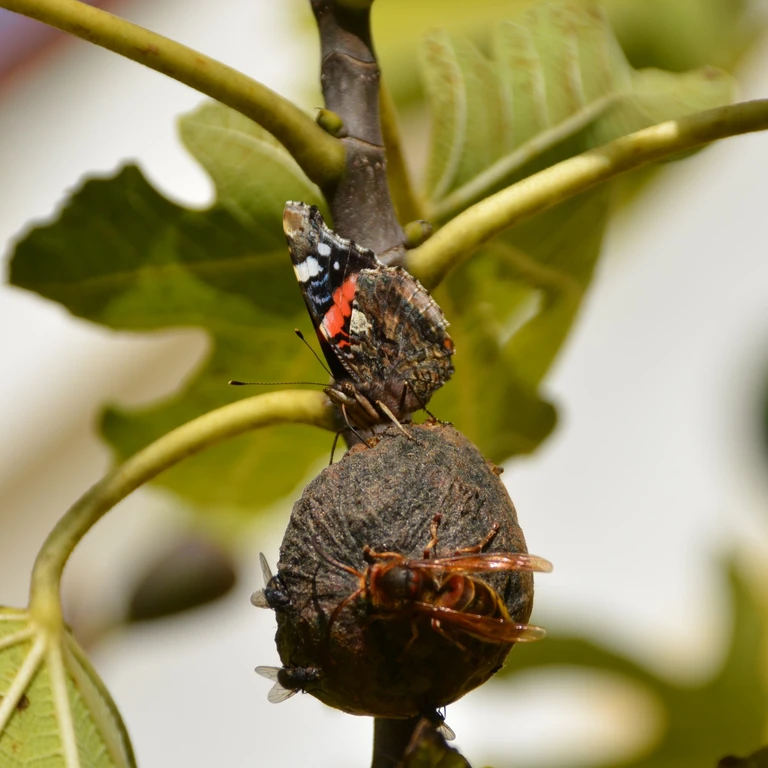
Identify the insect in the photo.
Vanessa atalanta
